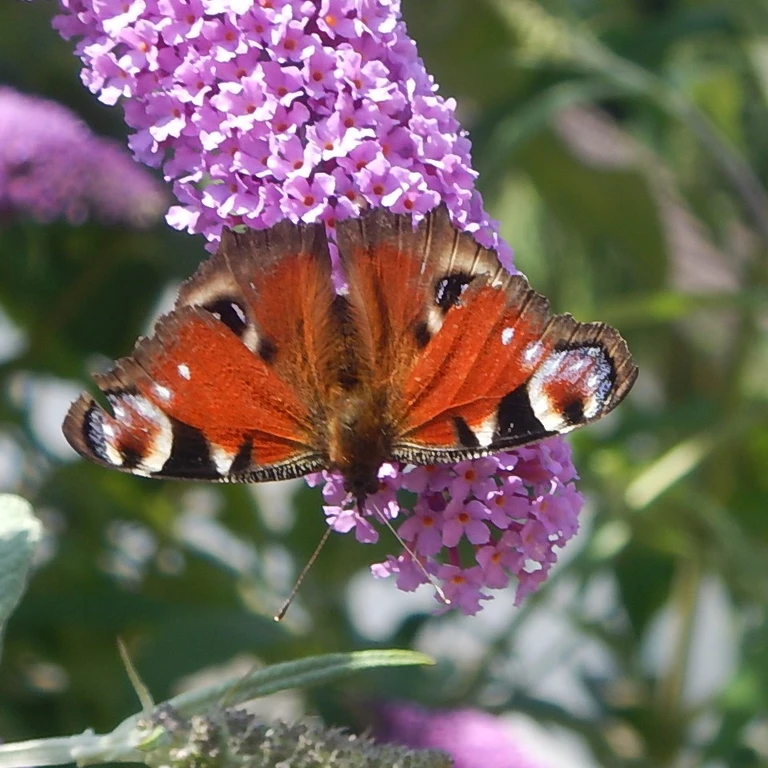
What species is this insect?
Aglais io
